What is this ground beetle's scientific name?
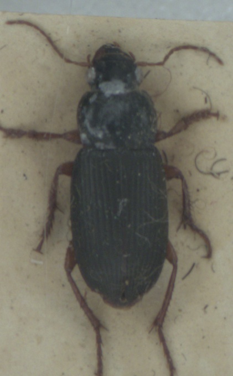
Harpalus rufipes
